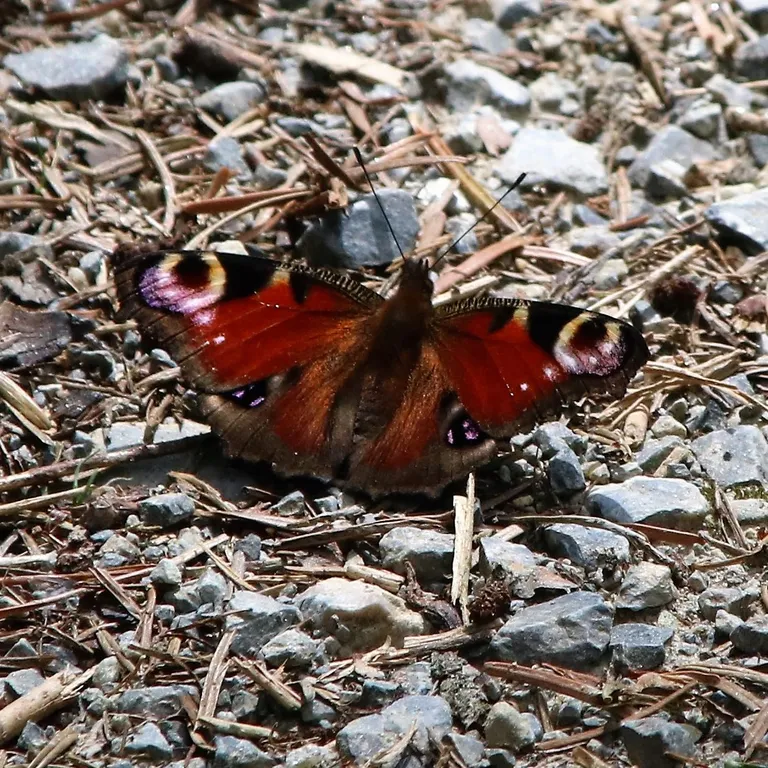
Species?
Aglais io
